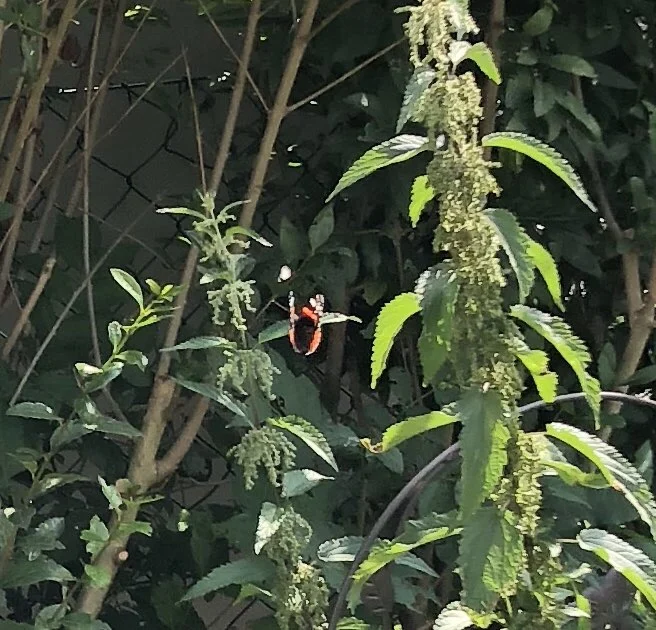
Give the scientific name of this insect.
Vanessa atalanta
